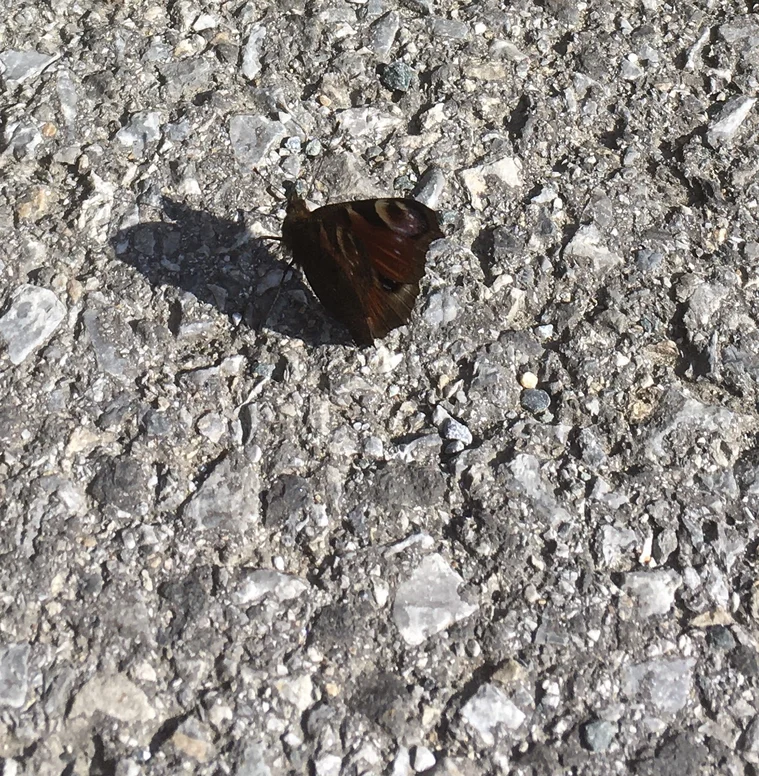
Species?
Aglais io
